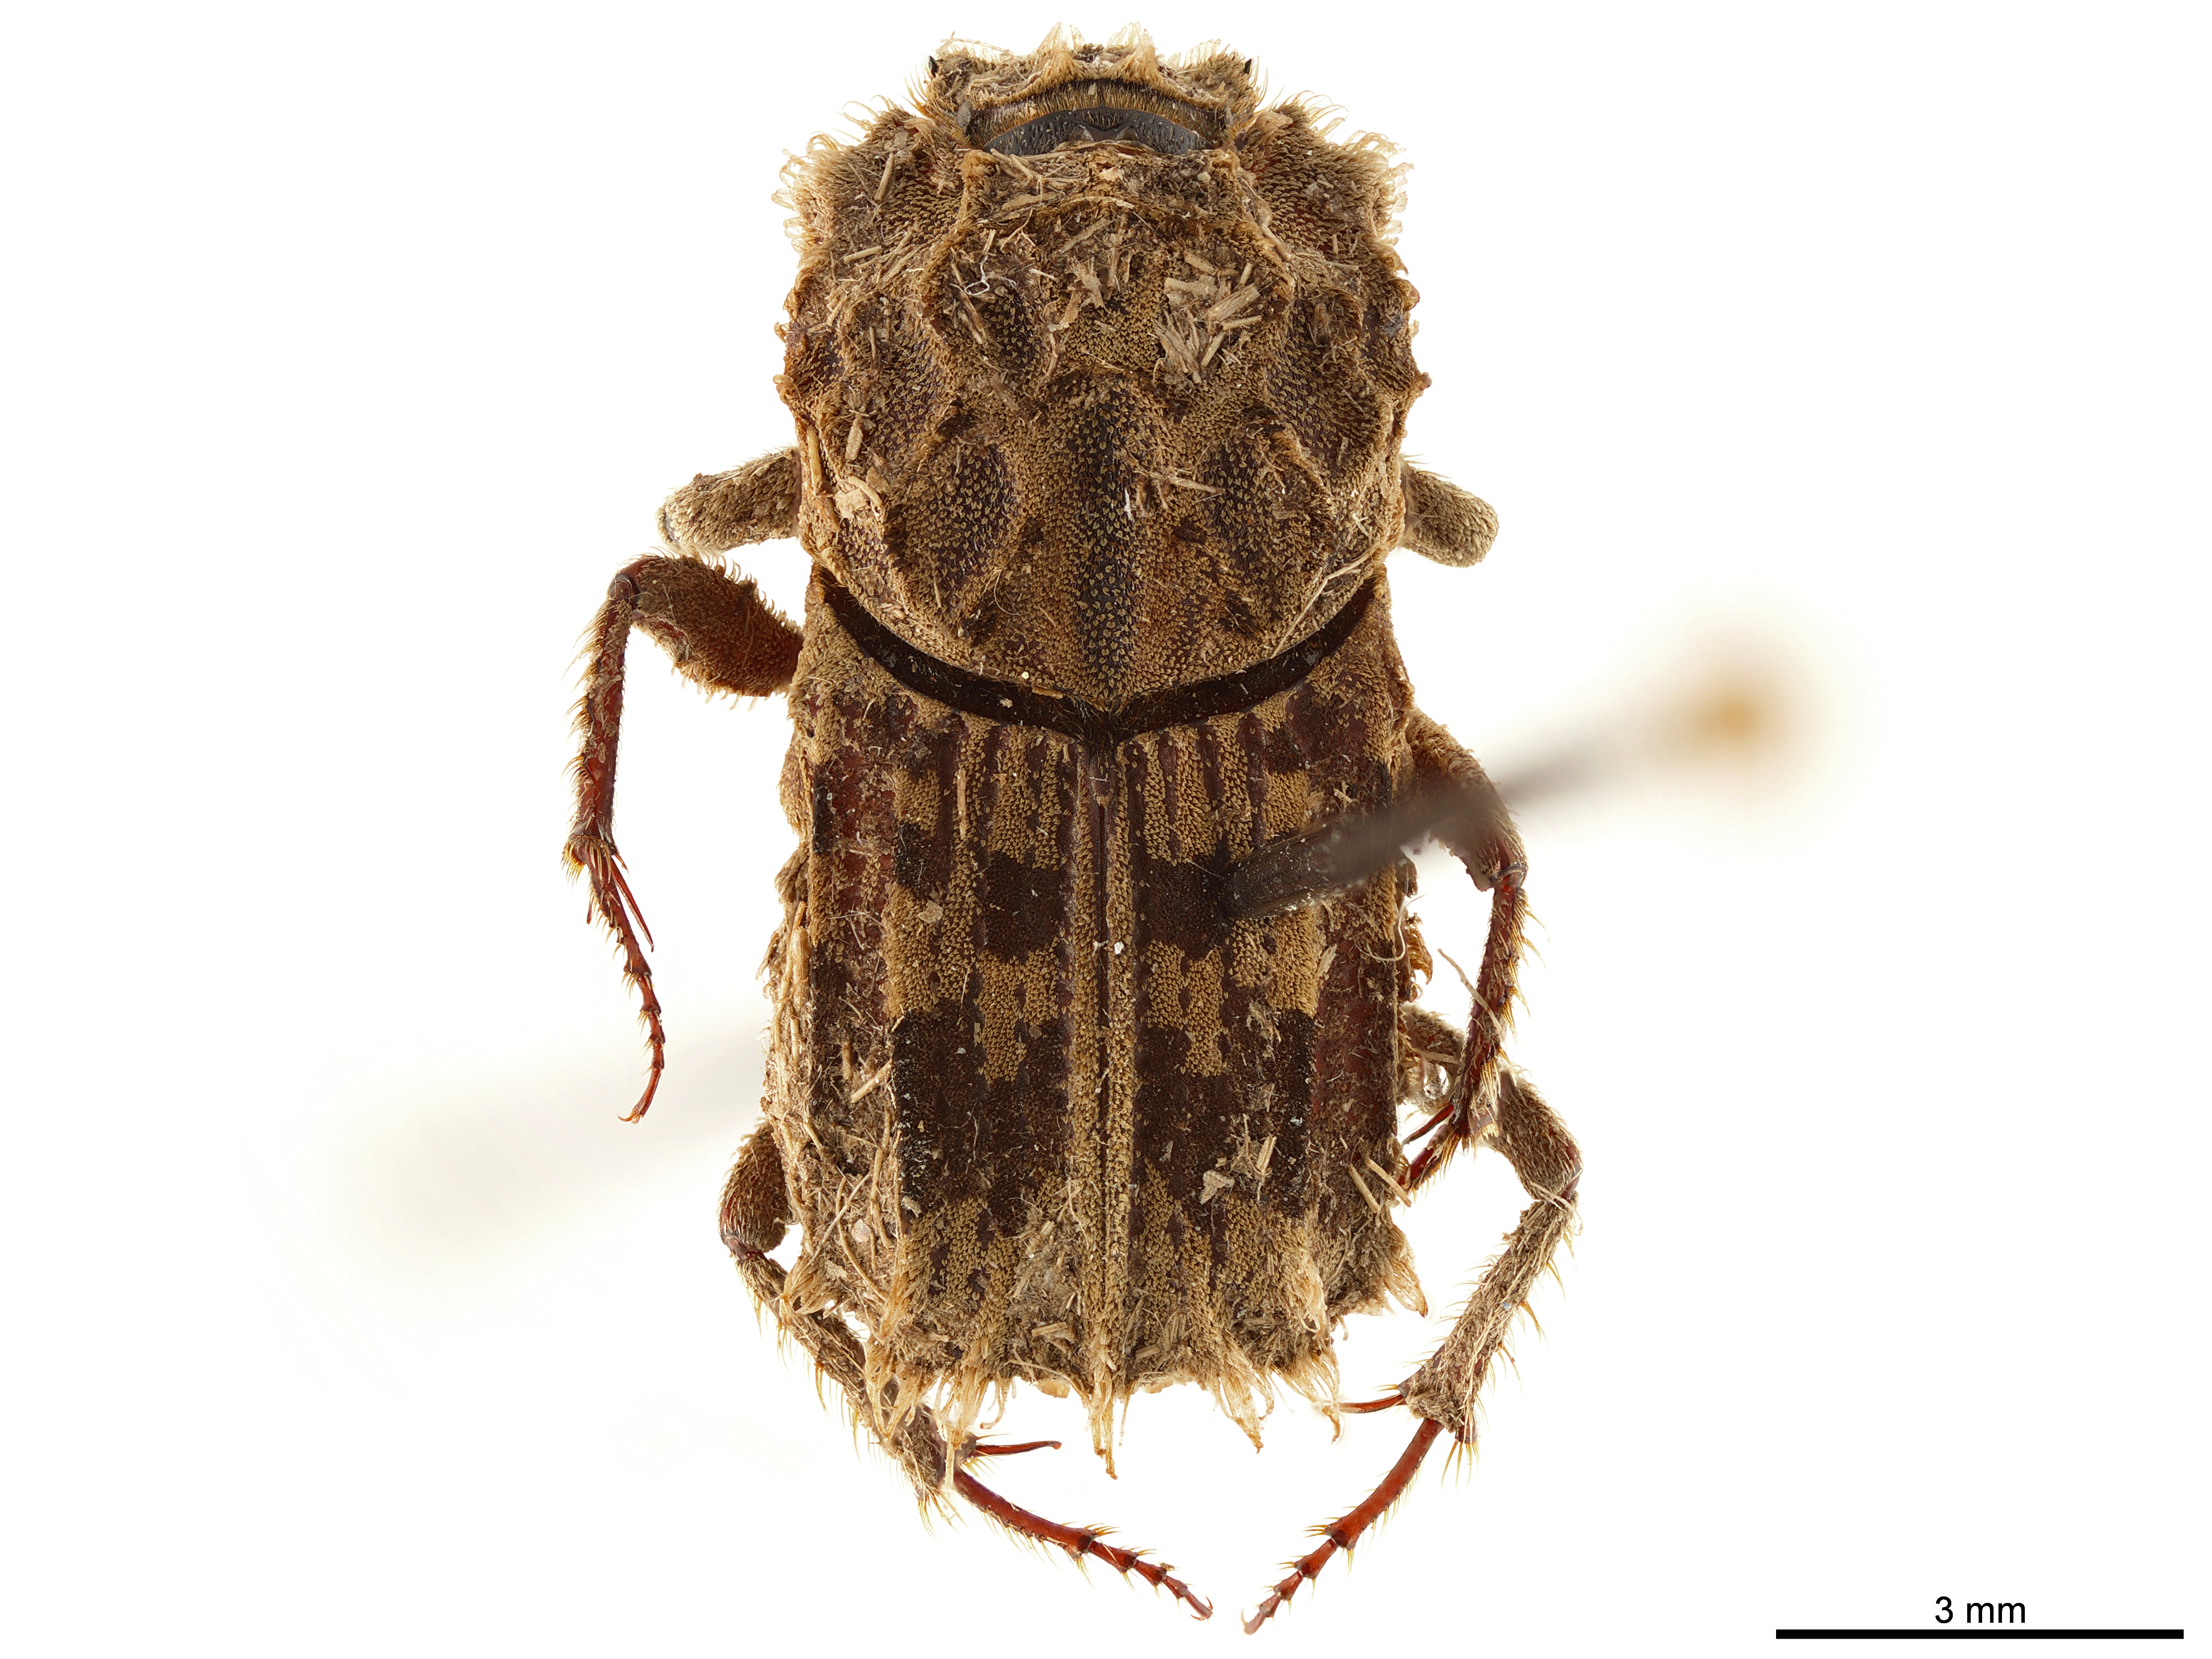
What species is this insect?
Cyptochirus trogiformis
